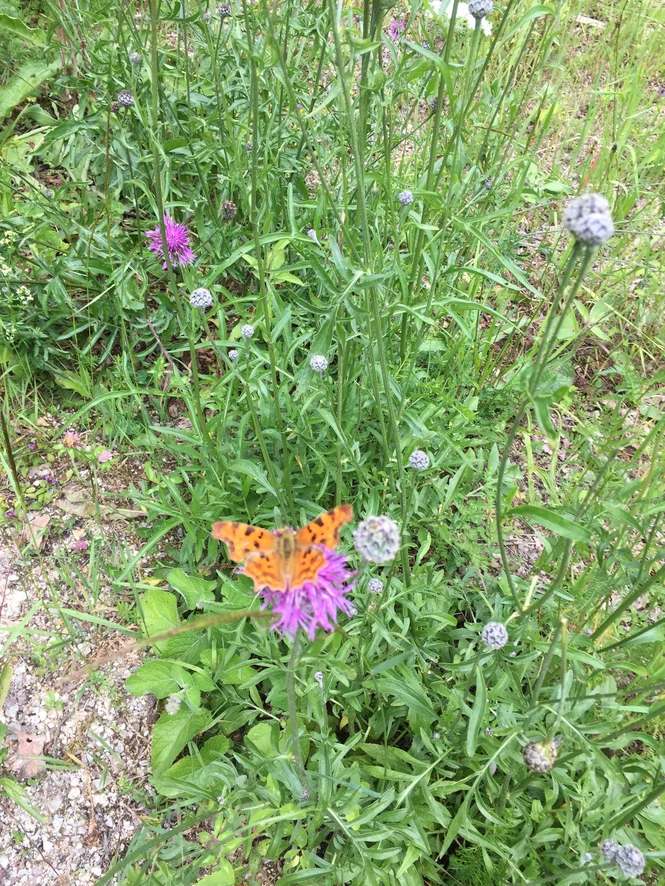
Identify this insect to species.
Polygonia c-album
